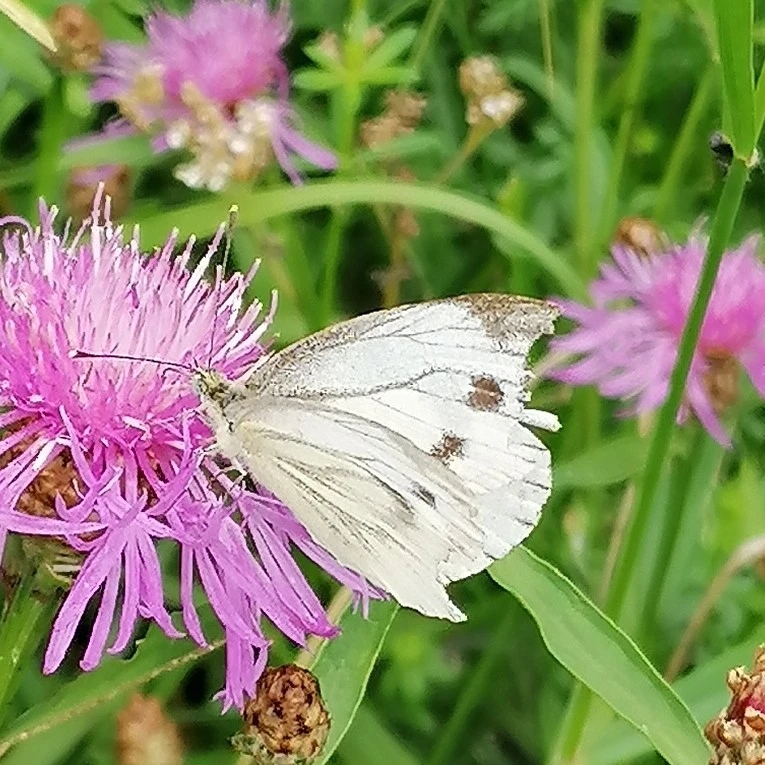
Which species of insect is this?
Pieris napi
